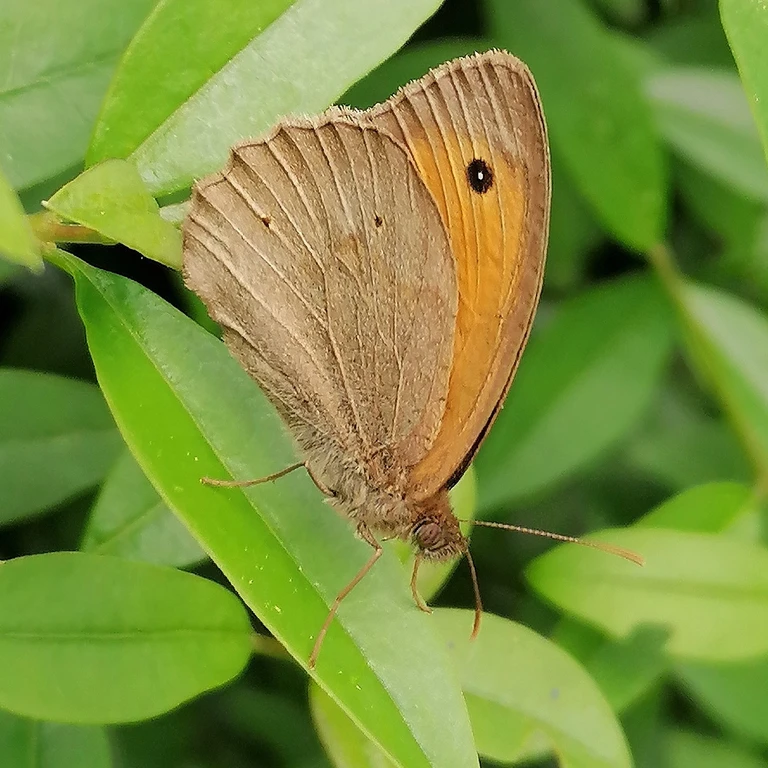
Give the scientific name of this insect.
Maniola jurtina
